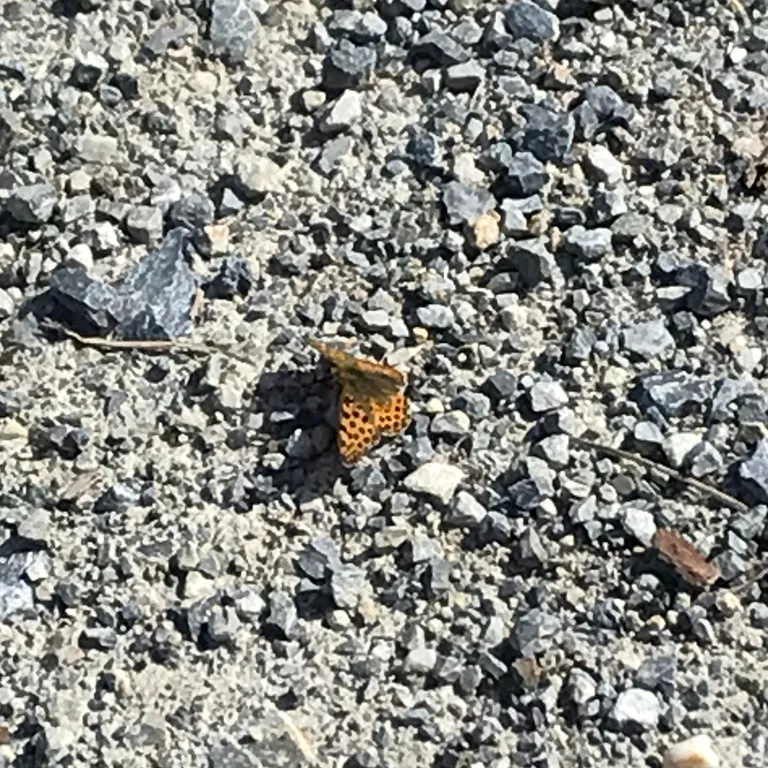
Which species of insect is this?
Issoria lathonia
